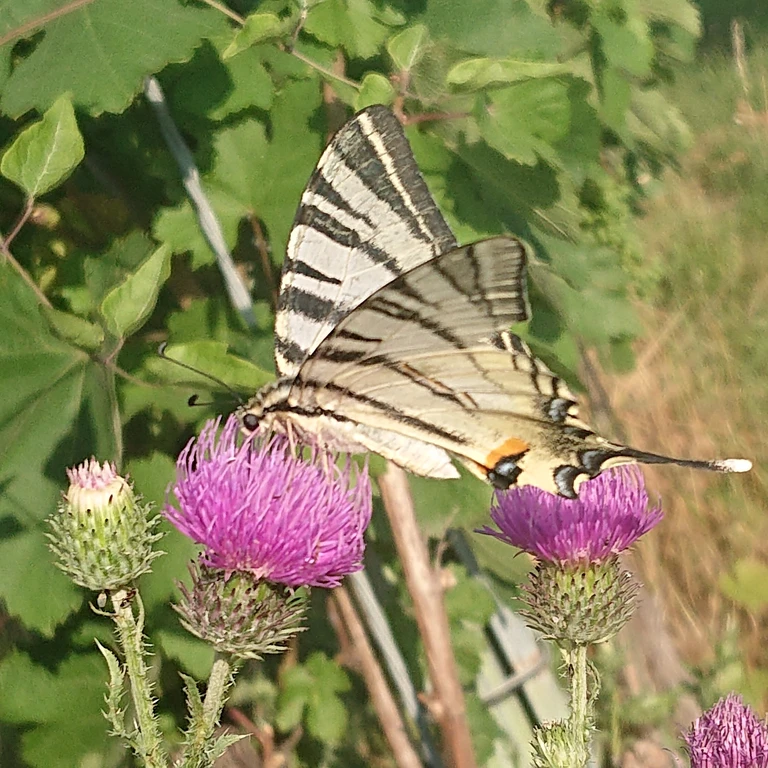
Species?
Iphiclides podalirius
